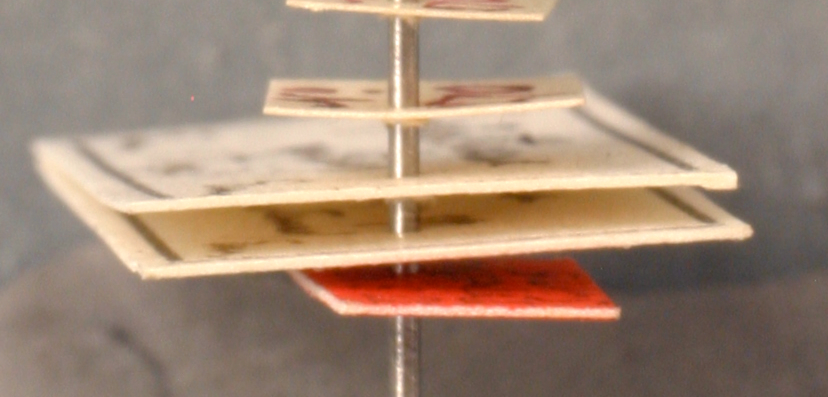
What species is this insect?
Leptothorax nitens
